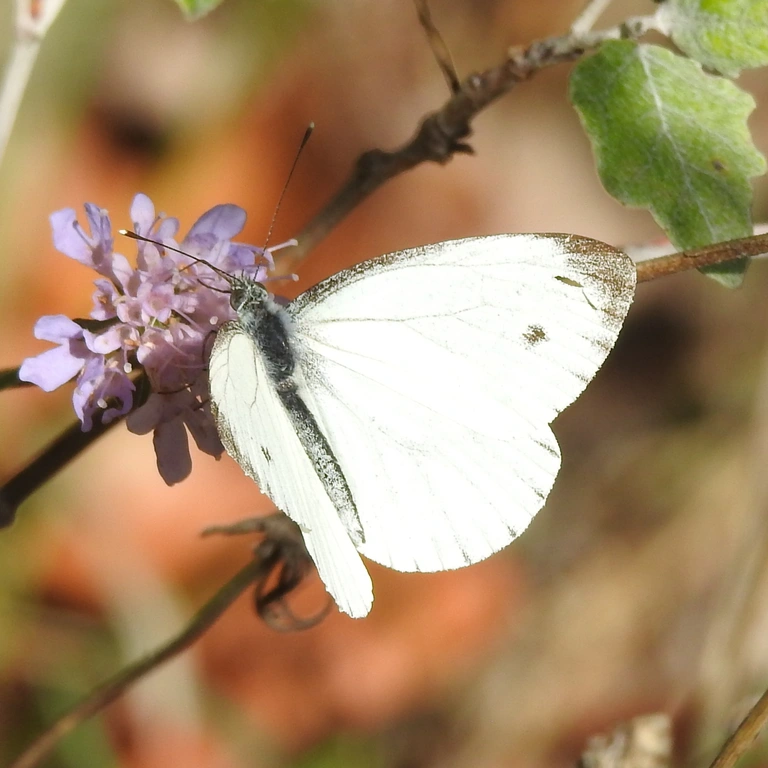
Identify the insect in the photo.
Pieris napi
